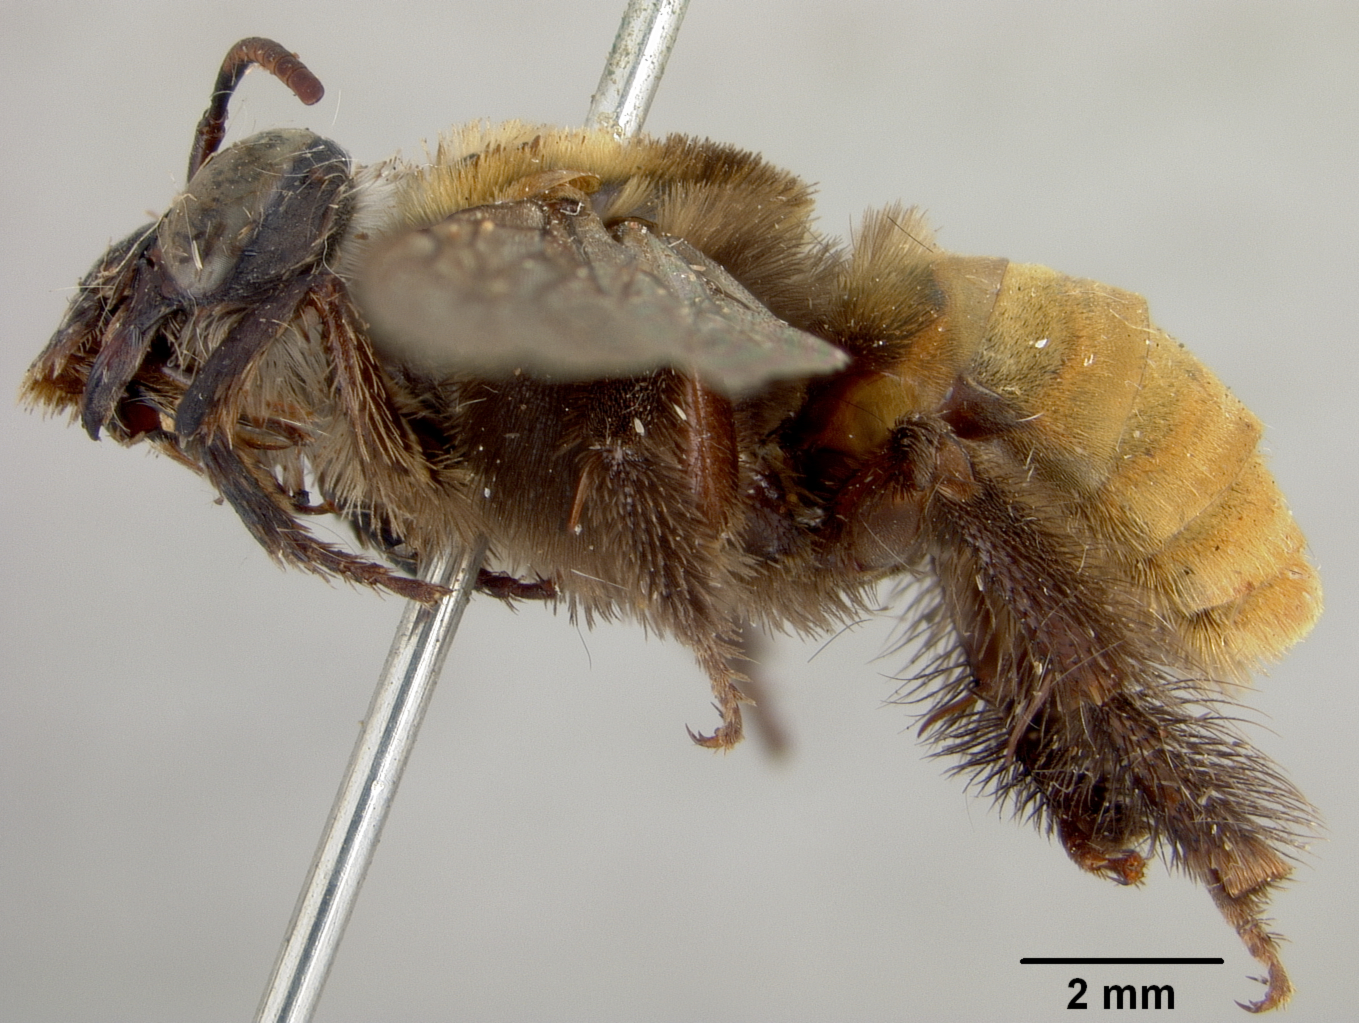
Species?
Tetralonia sheffieldi
